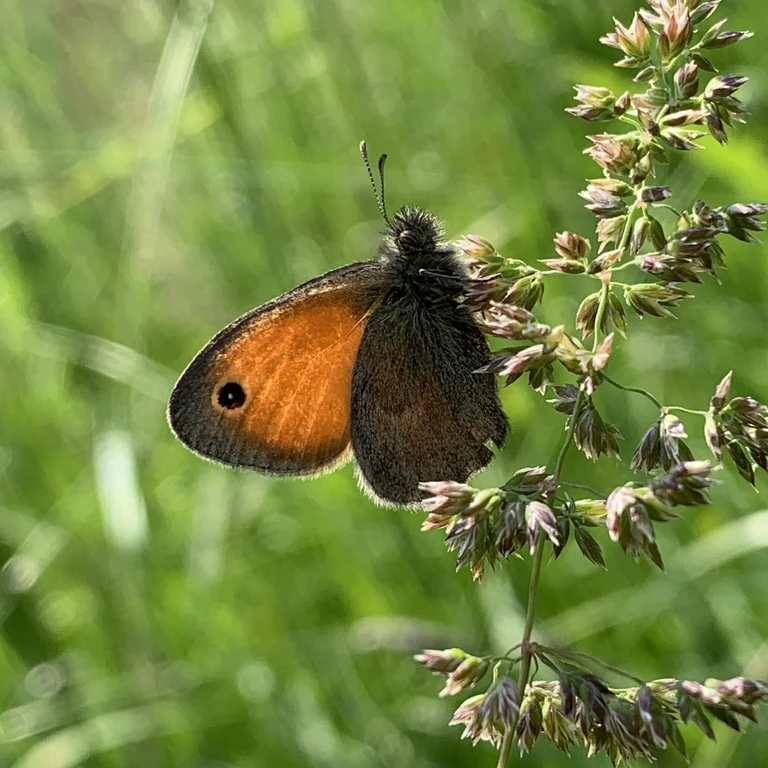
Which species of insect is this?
Coenonympha pamphilus
